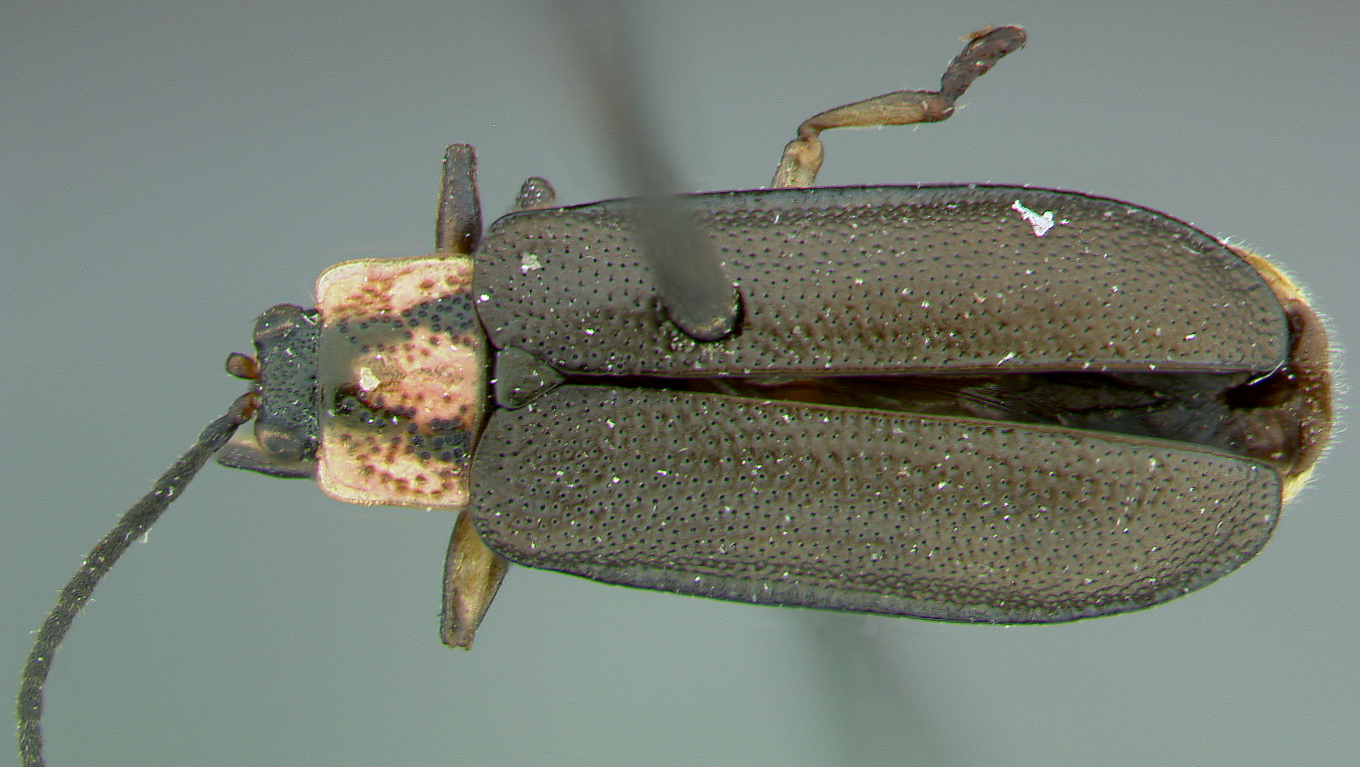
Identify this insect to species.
Cephaloleia irregularis
